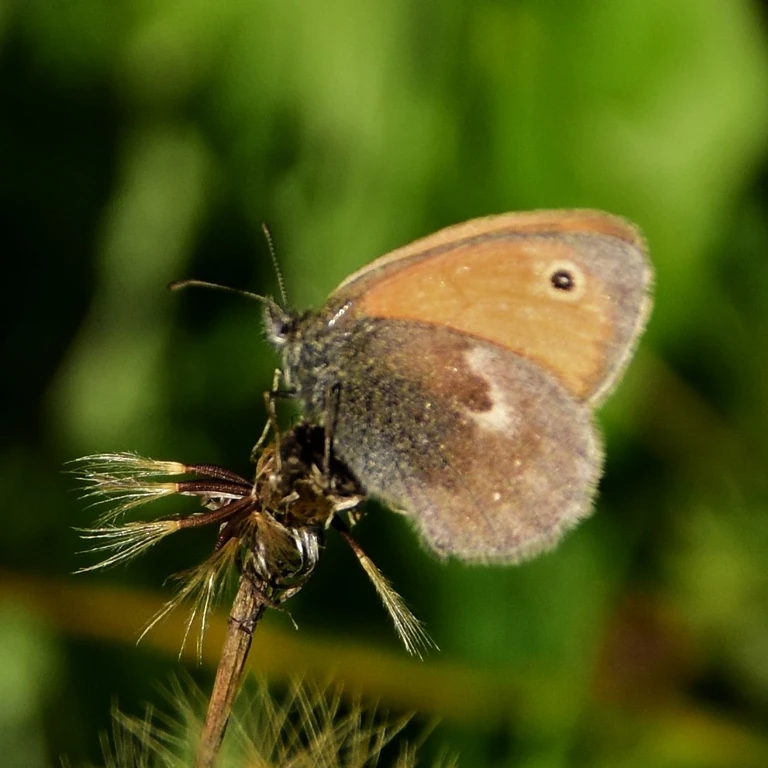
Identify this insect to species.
Coenonympha pamphilus
